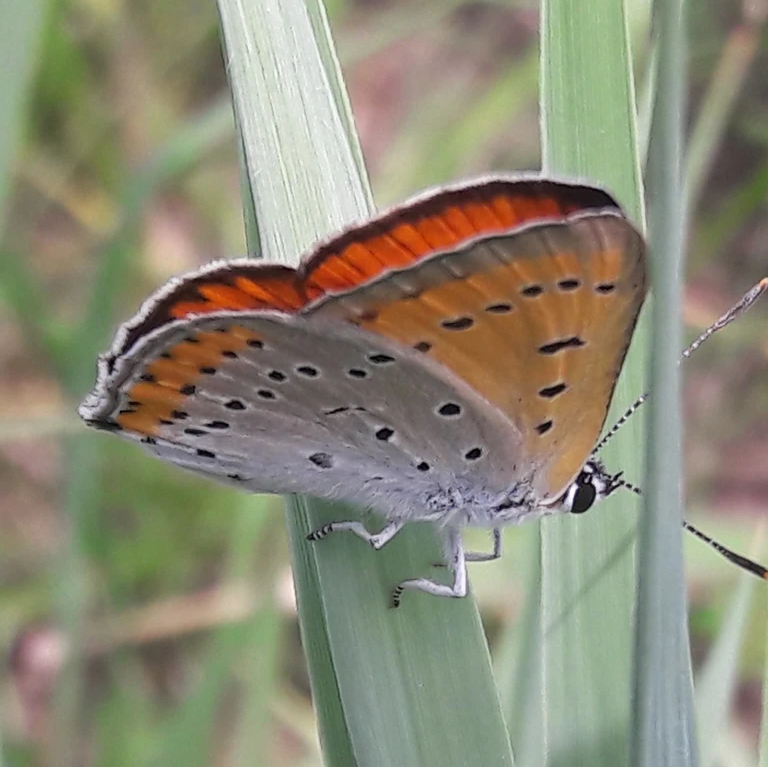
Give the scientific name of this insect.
Lycaena dispar
